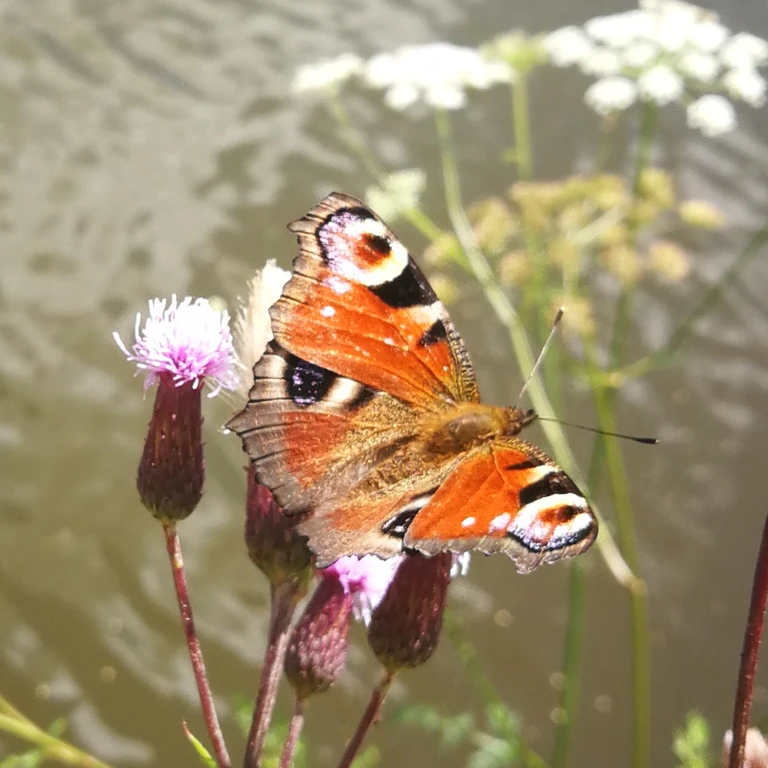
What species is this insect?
Aglais io
